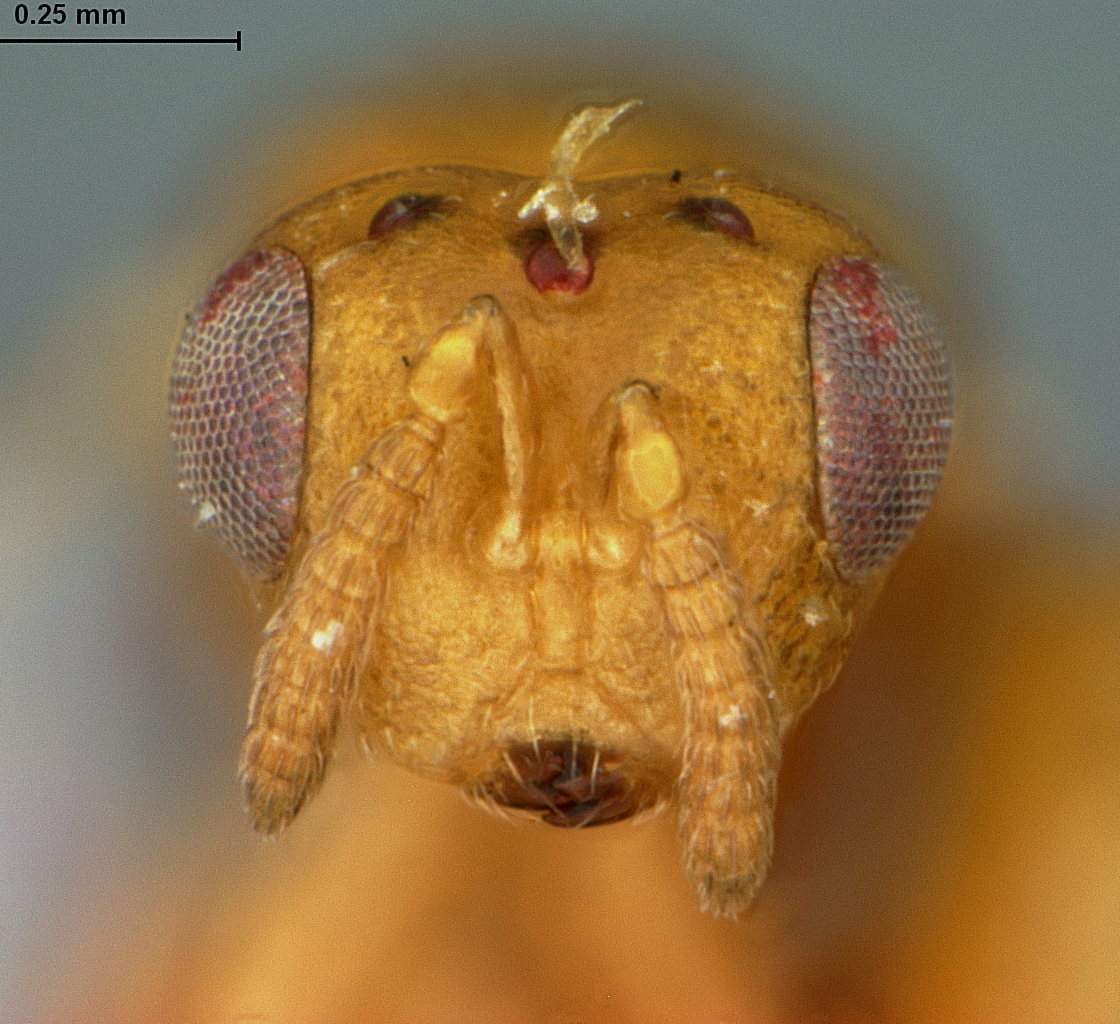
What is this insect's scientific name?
Sycophila incerta
